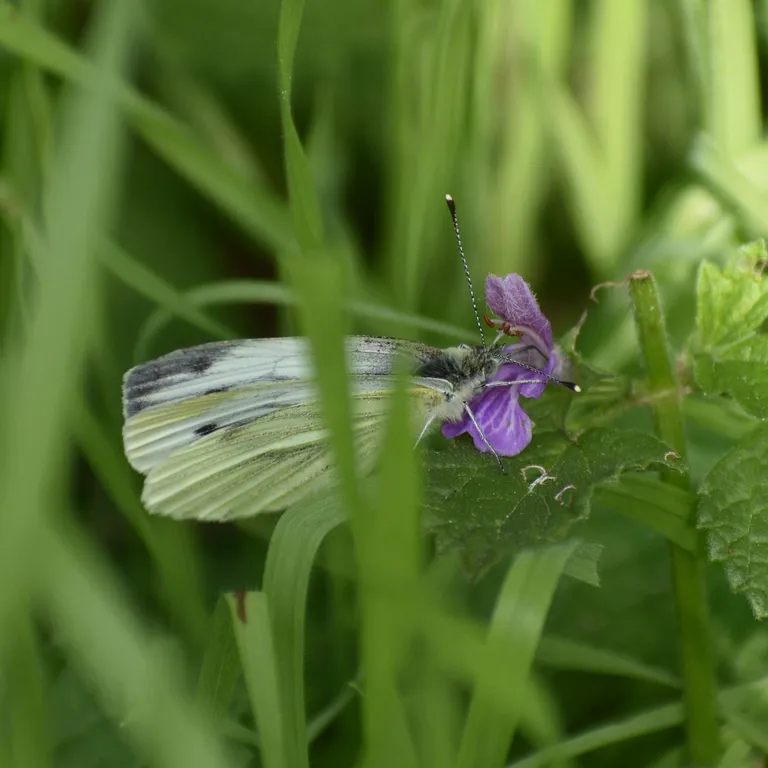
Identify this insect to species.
Pieris napi
